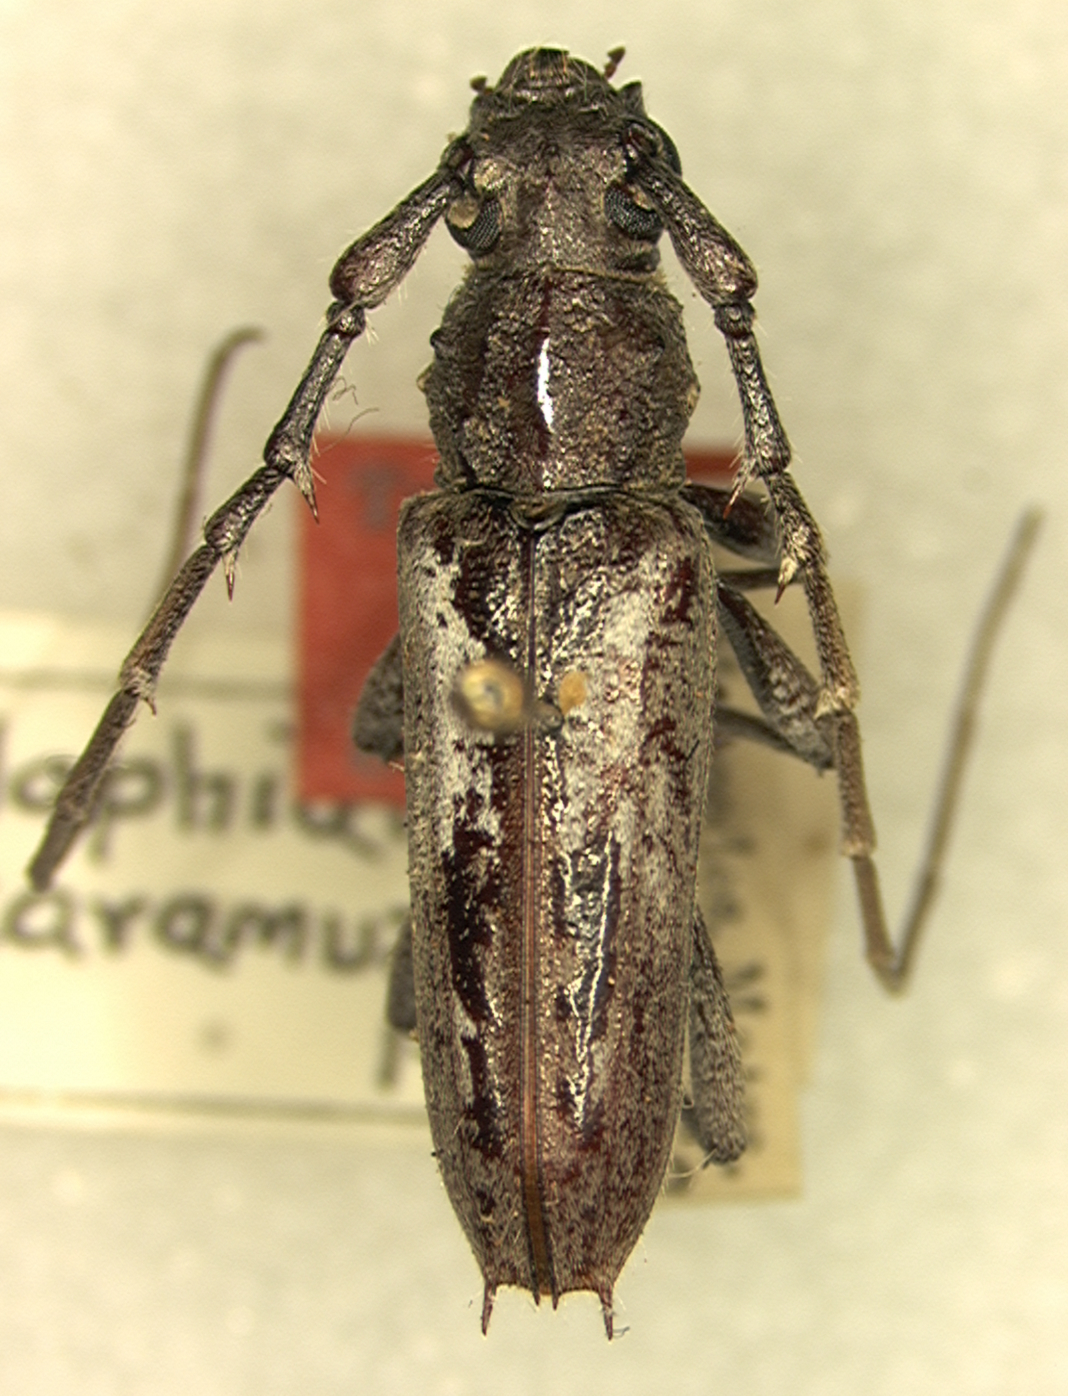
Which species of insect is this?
Elaphidion scaramuzzai
